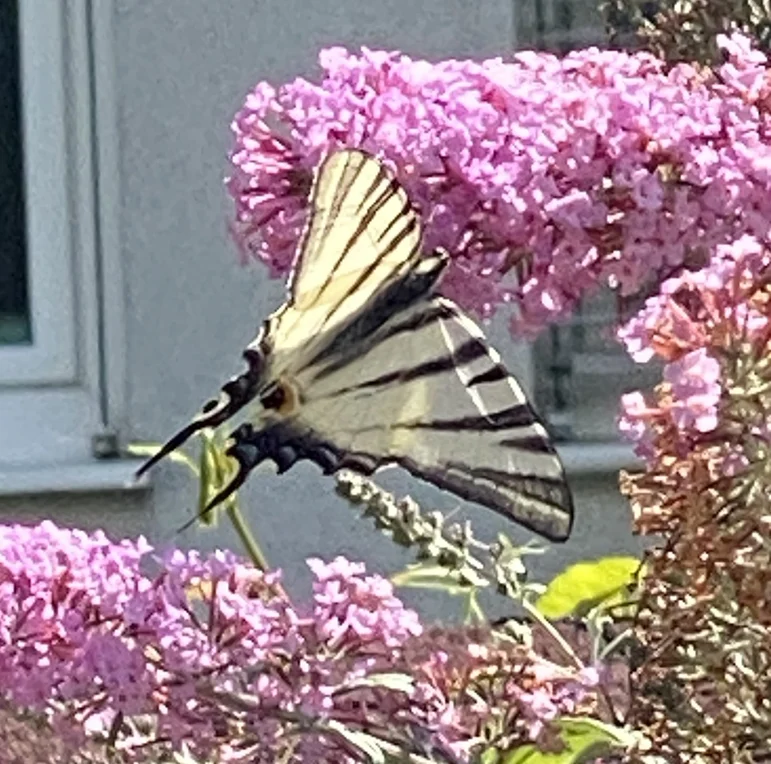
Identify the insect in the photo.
Iphiclides podalirius
